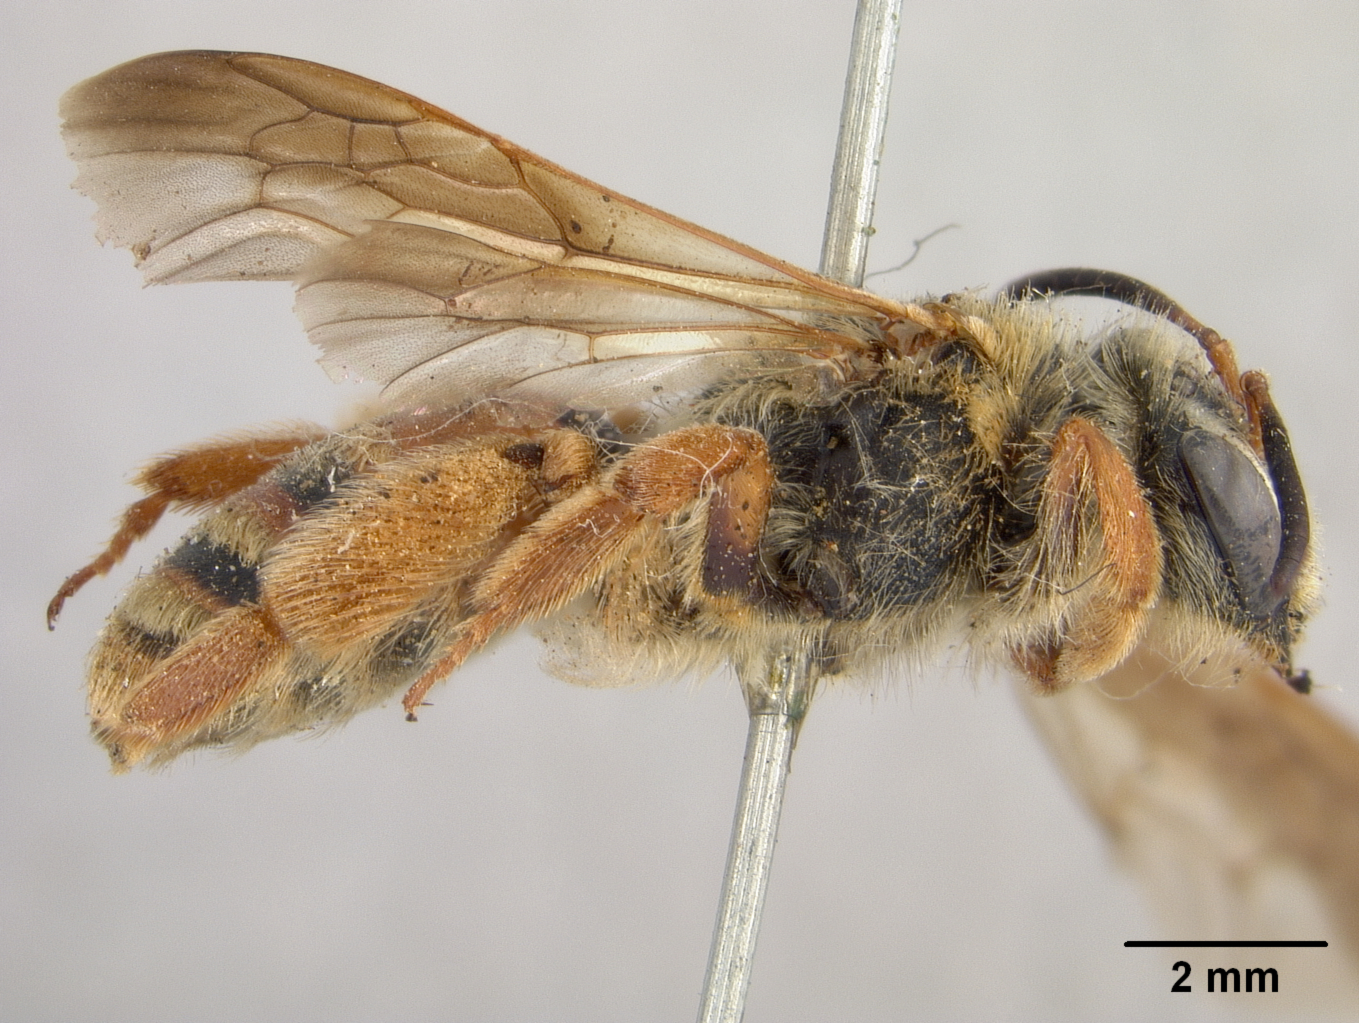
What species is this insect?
Andrena prunorum
